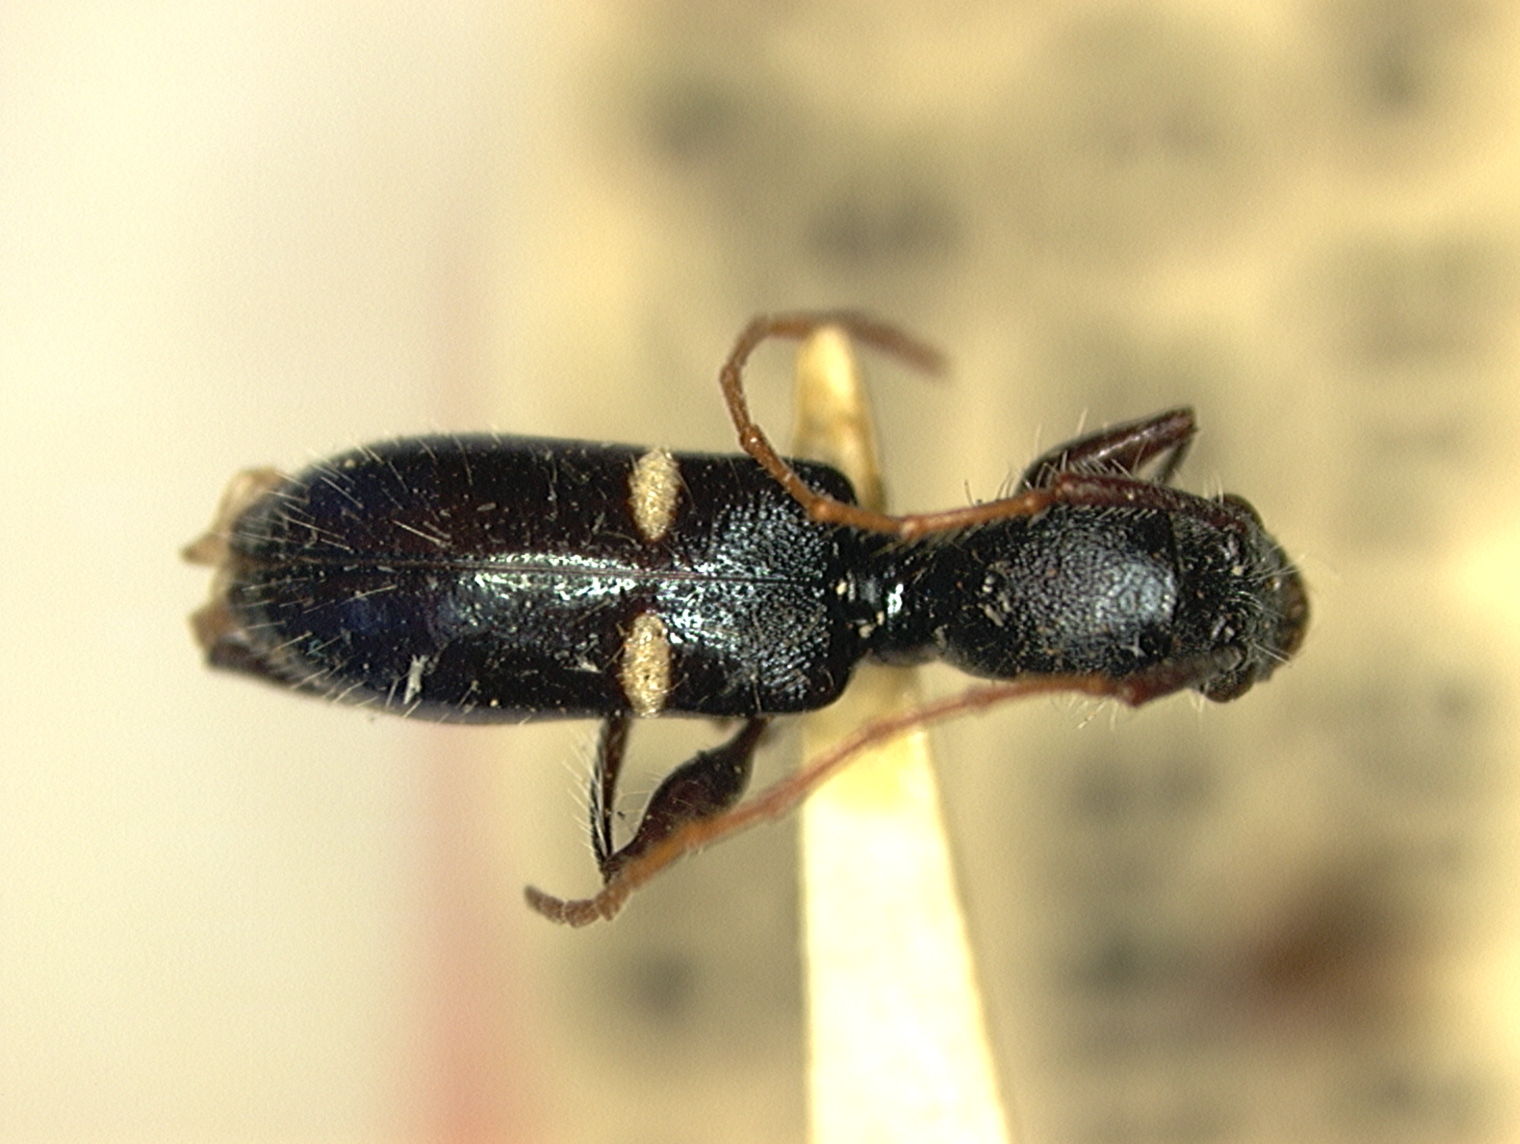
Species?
Tilloclytus bruneri
